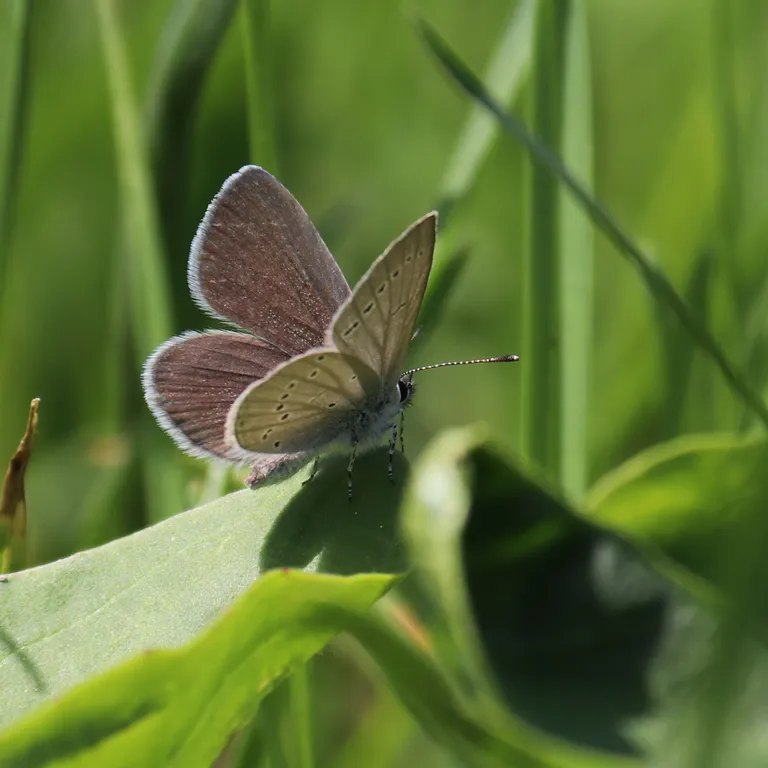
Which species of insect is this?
Cupido minimus
